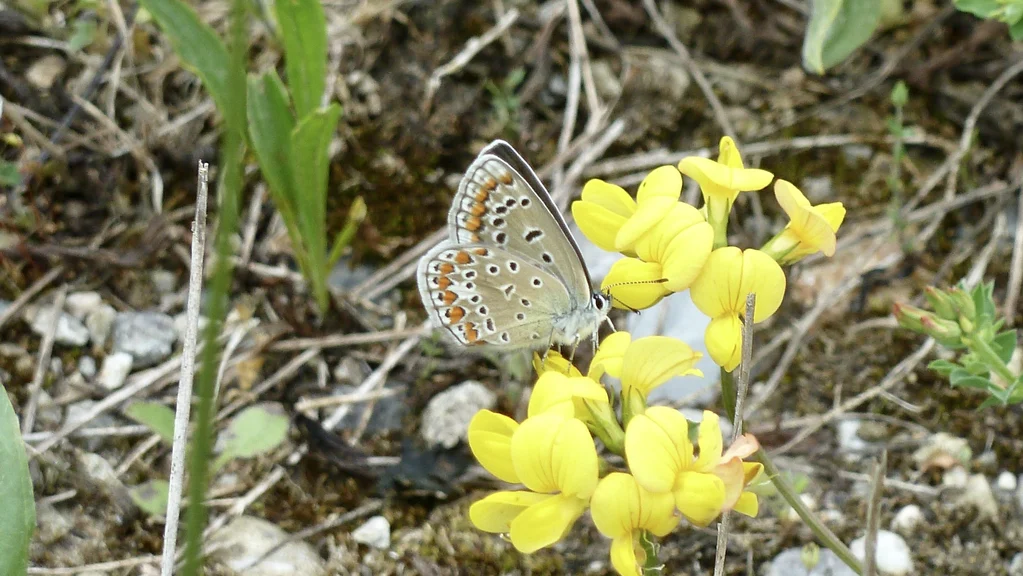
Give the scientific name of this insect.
Polyommatus icarus
